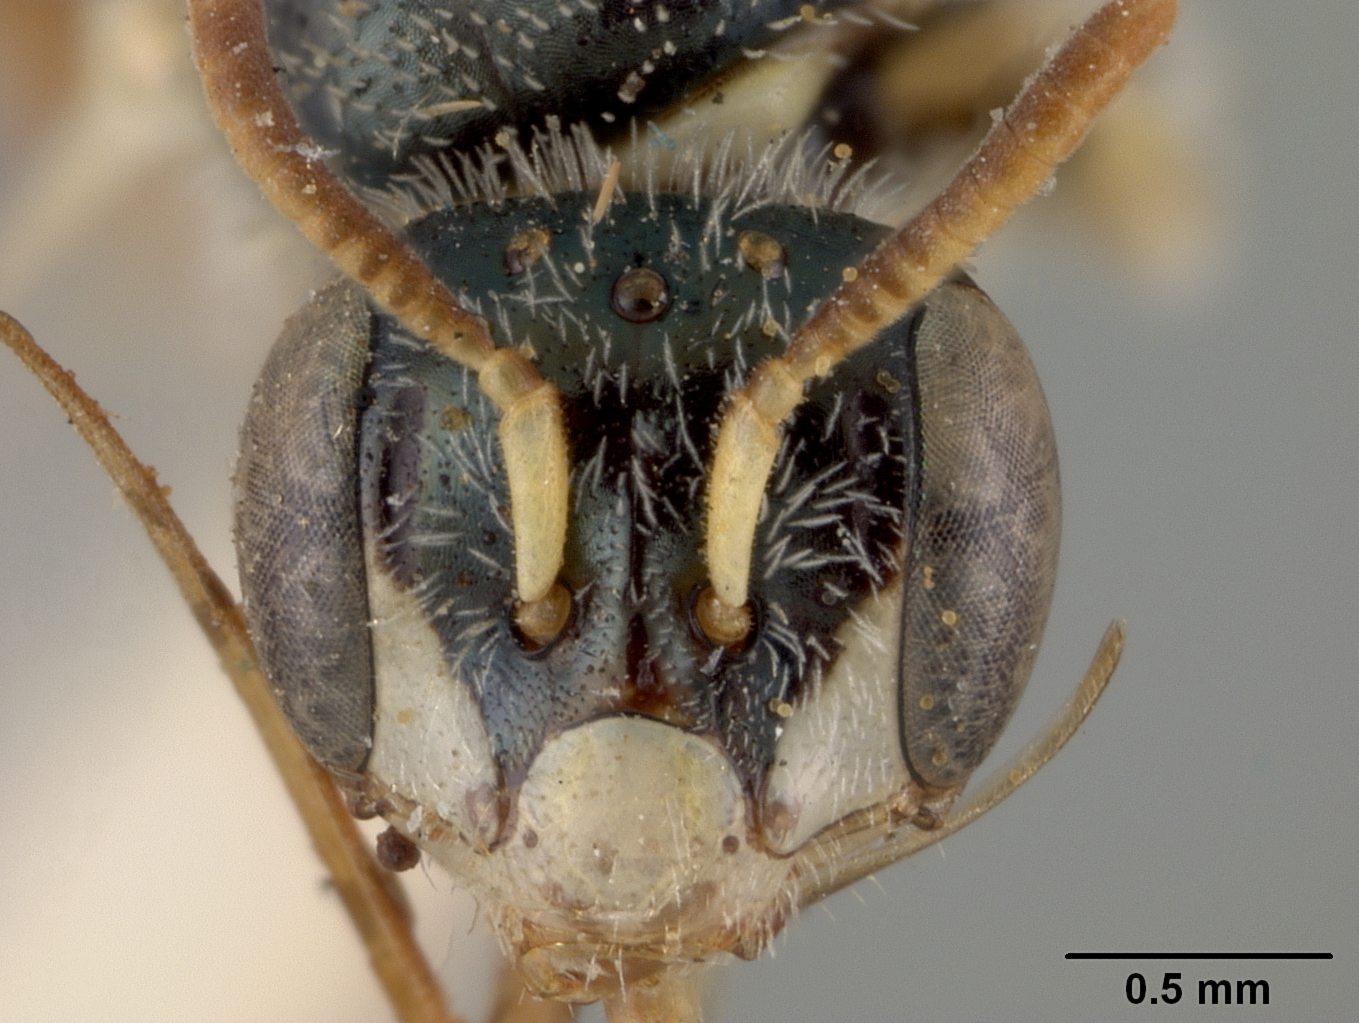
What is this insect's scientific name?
Perdita xanthismae
